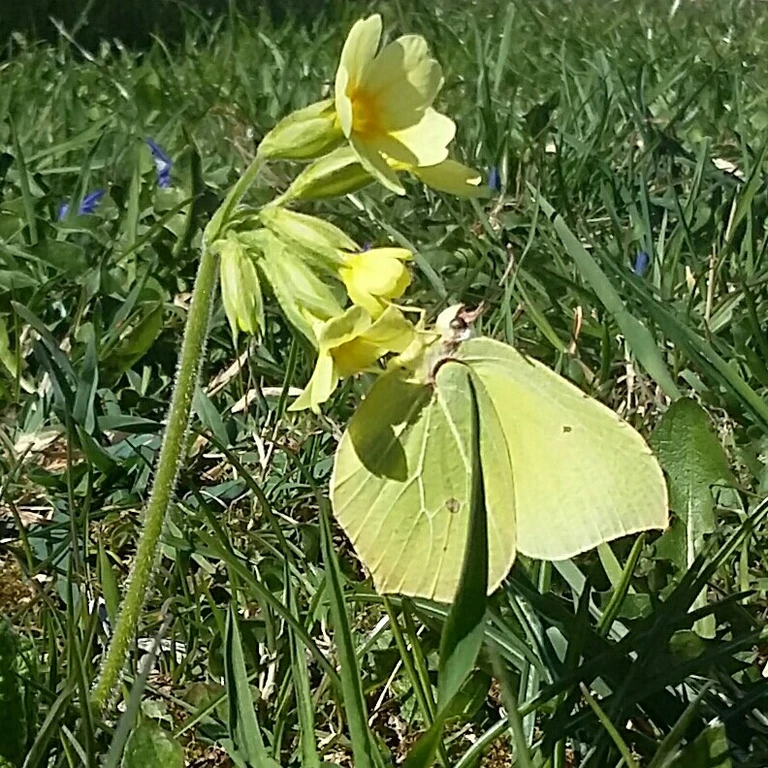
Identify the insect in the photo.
Gonepteryx rhamni
